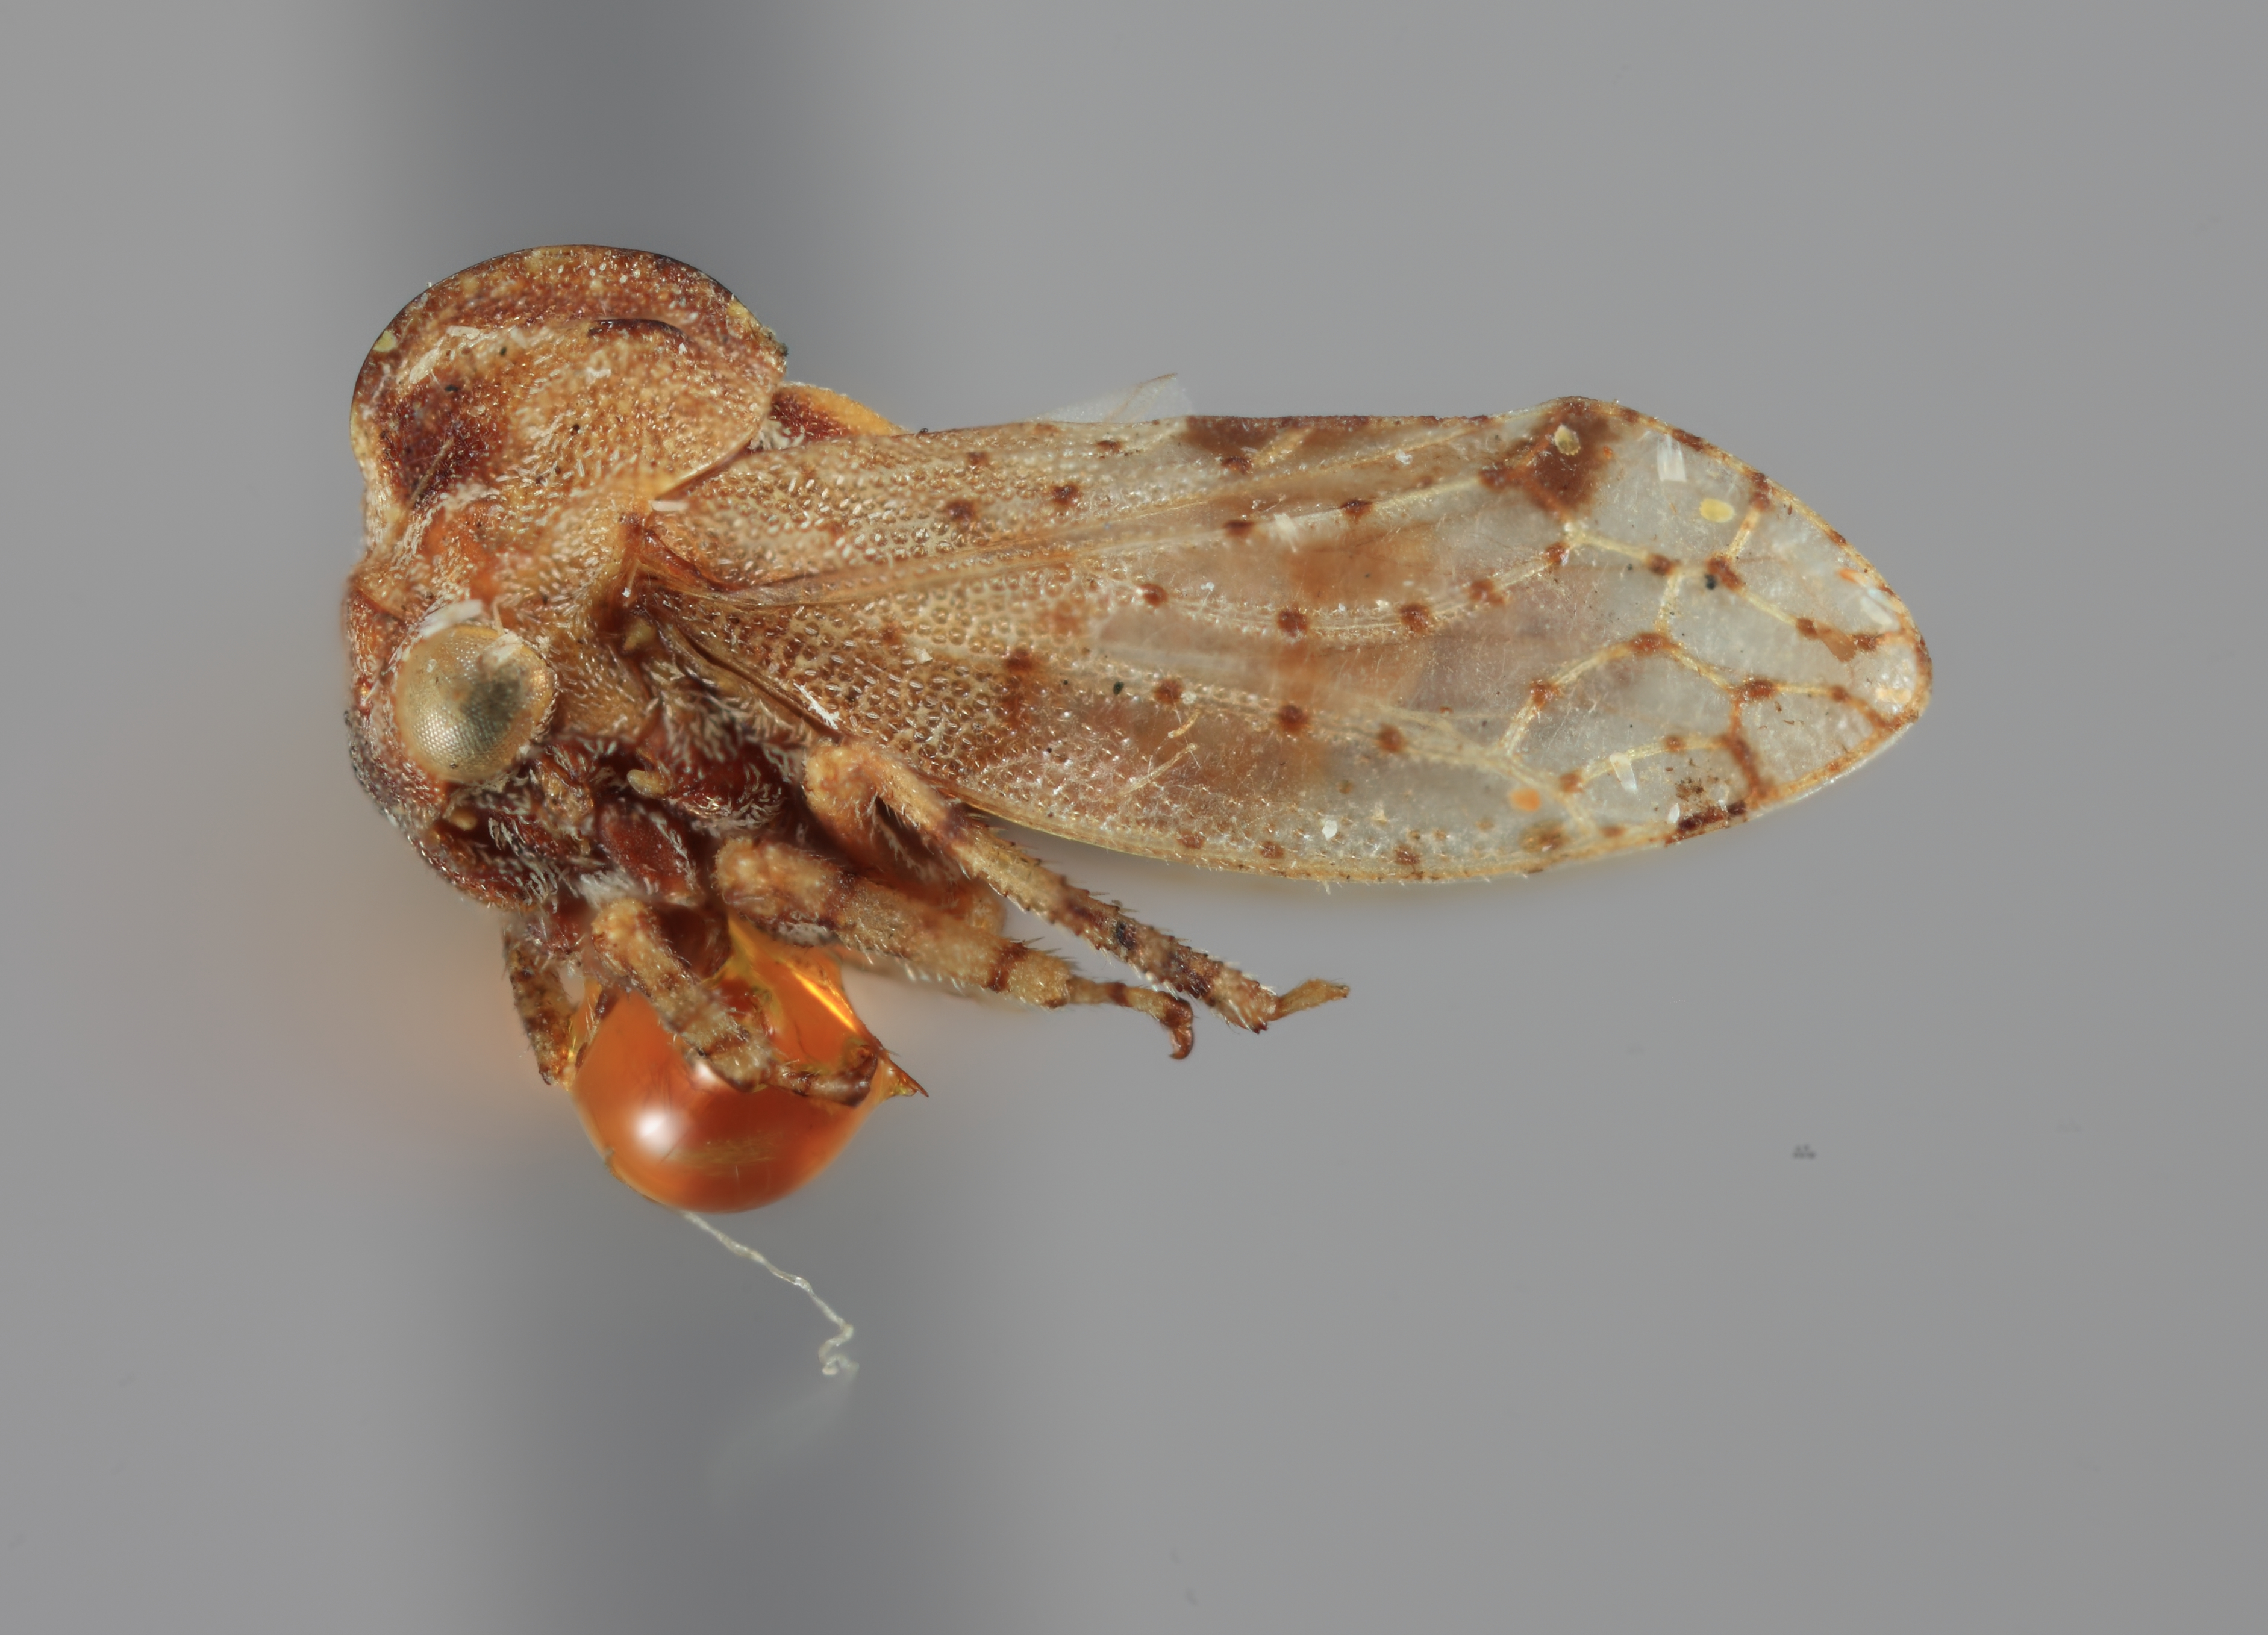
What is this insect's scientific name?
Tolania punctata
